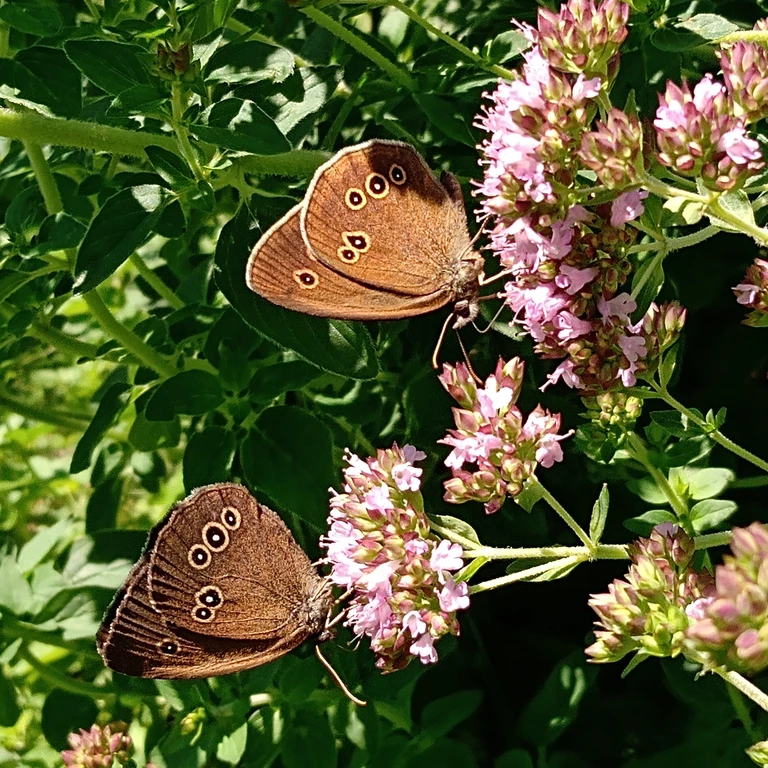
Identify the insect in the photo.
Aphantopus hyperantus
